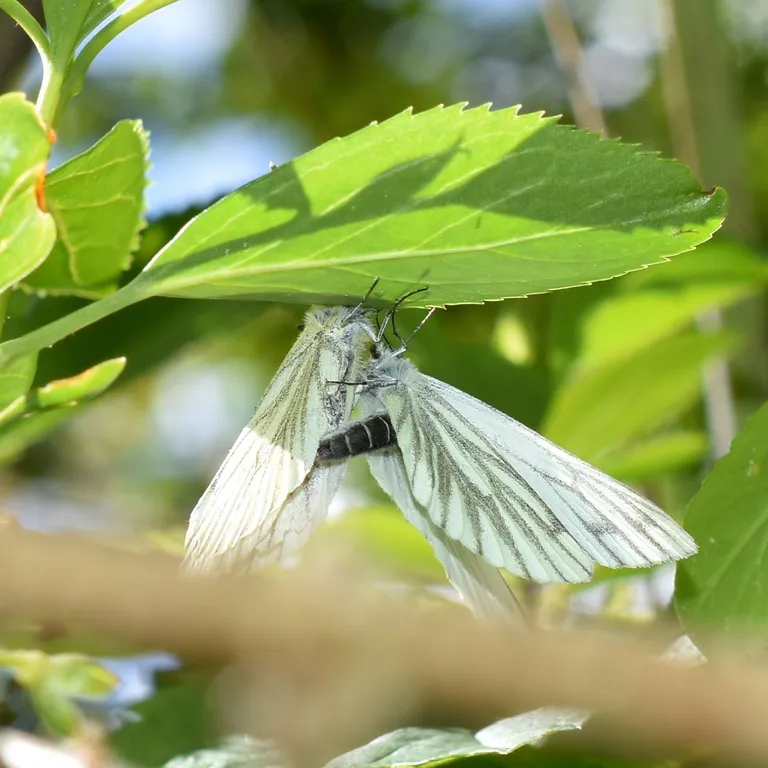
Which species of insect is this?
Pieris napi
